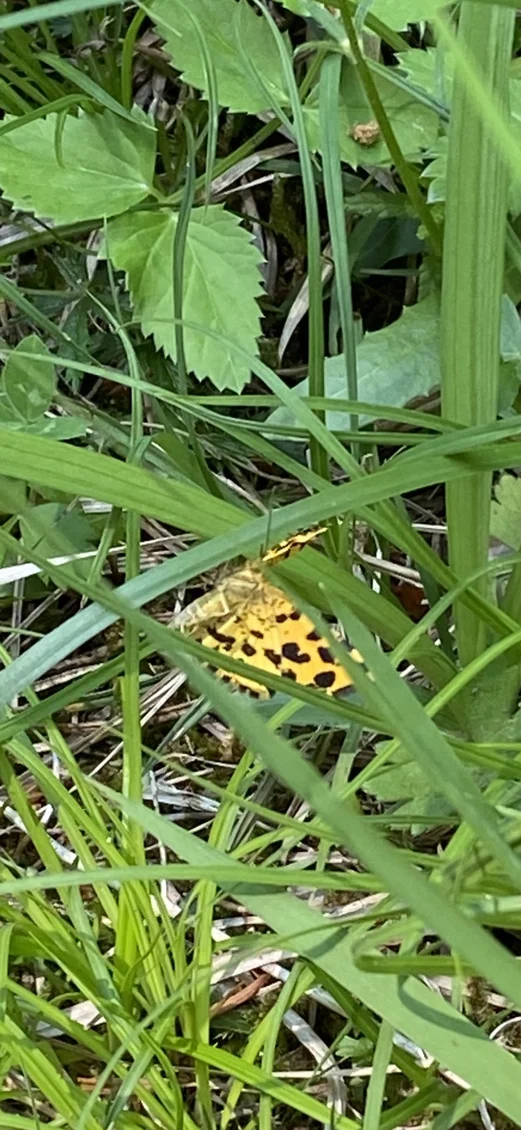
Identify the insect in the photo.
Pseudopanthera macularia
